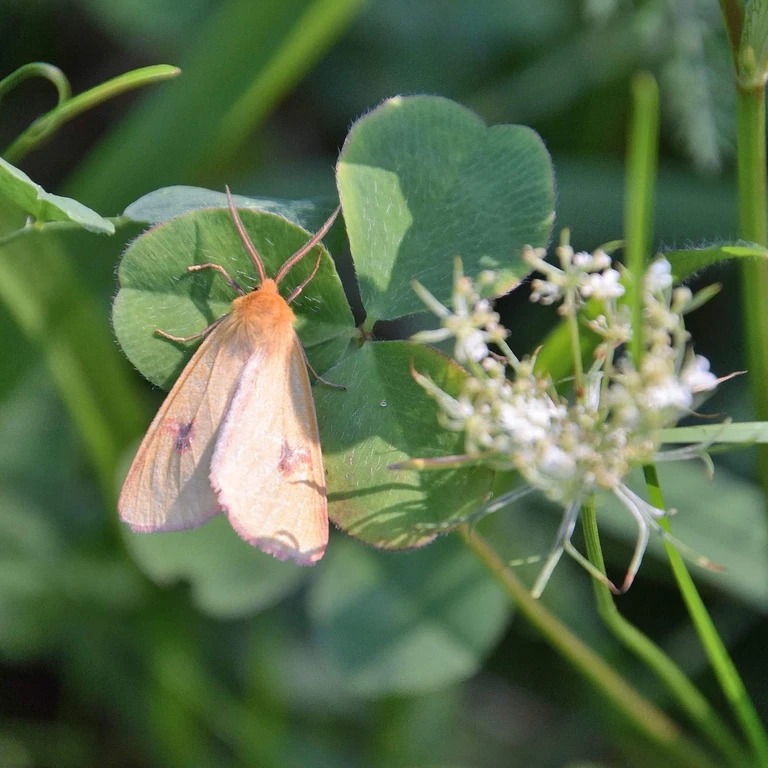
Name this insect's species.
Diacrisia sannio
